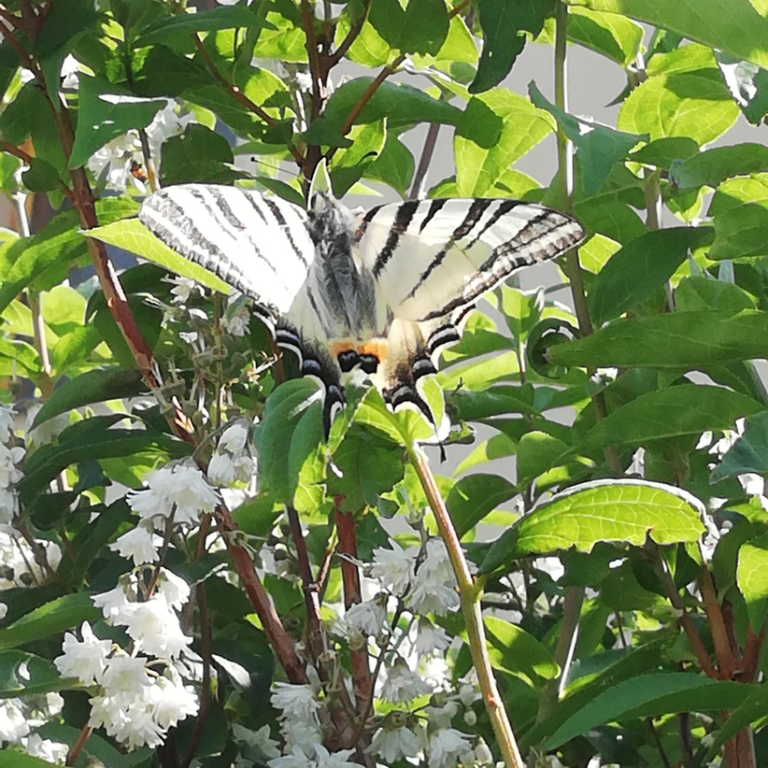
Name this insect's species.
Iphiclides podalirius
